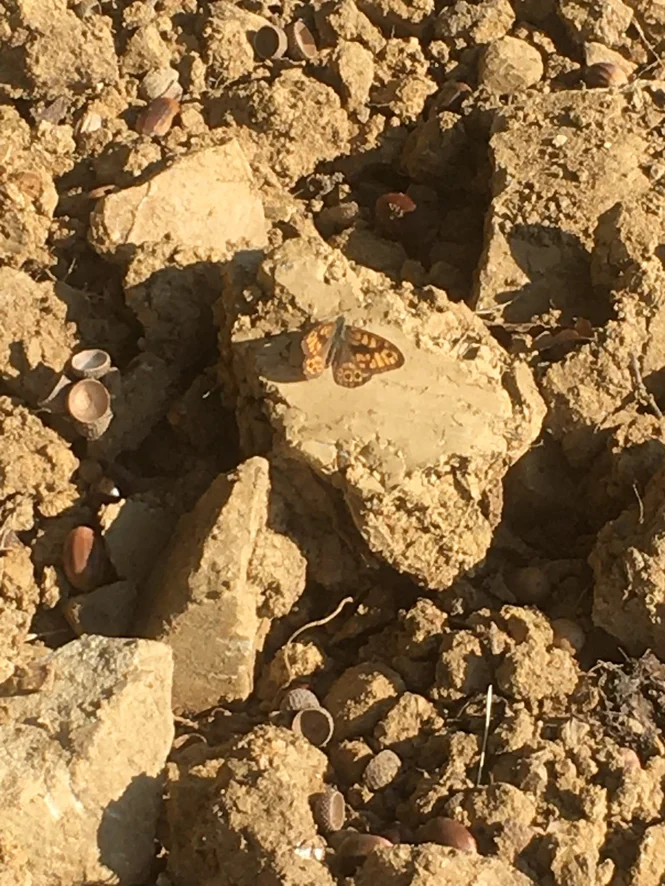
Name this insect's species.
Lasiommata megera (also Pararge megera)
